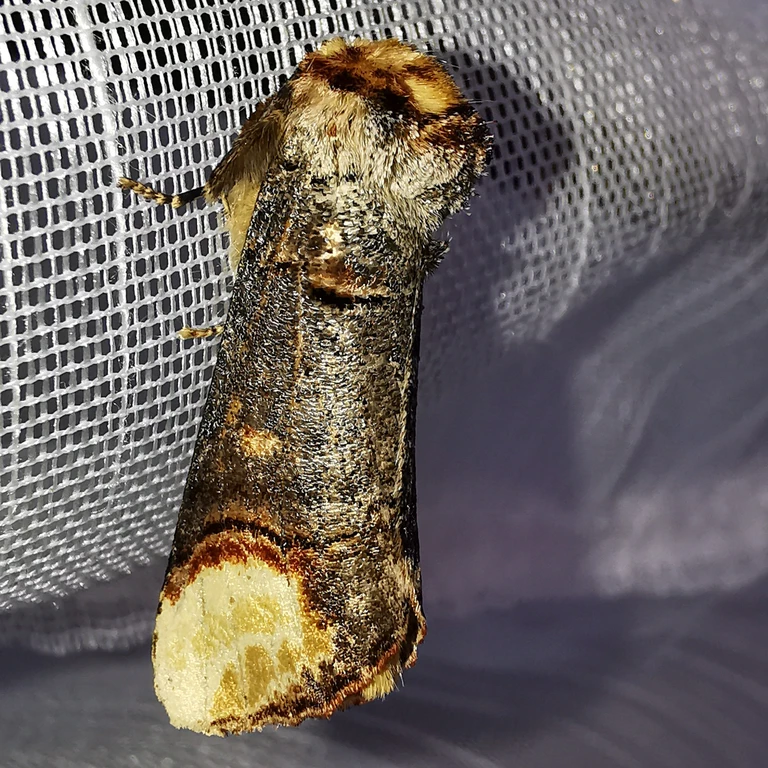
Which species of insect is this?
Phalera bucephala
